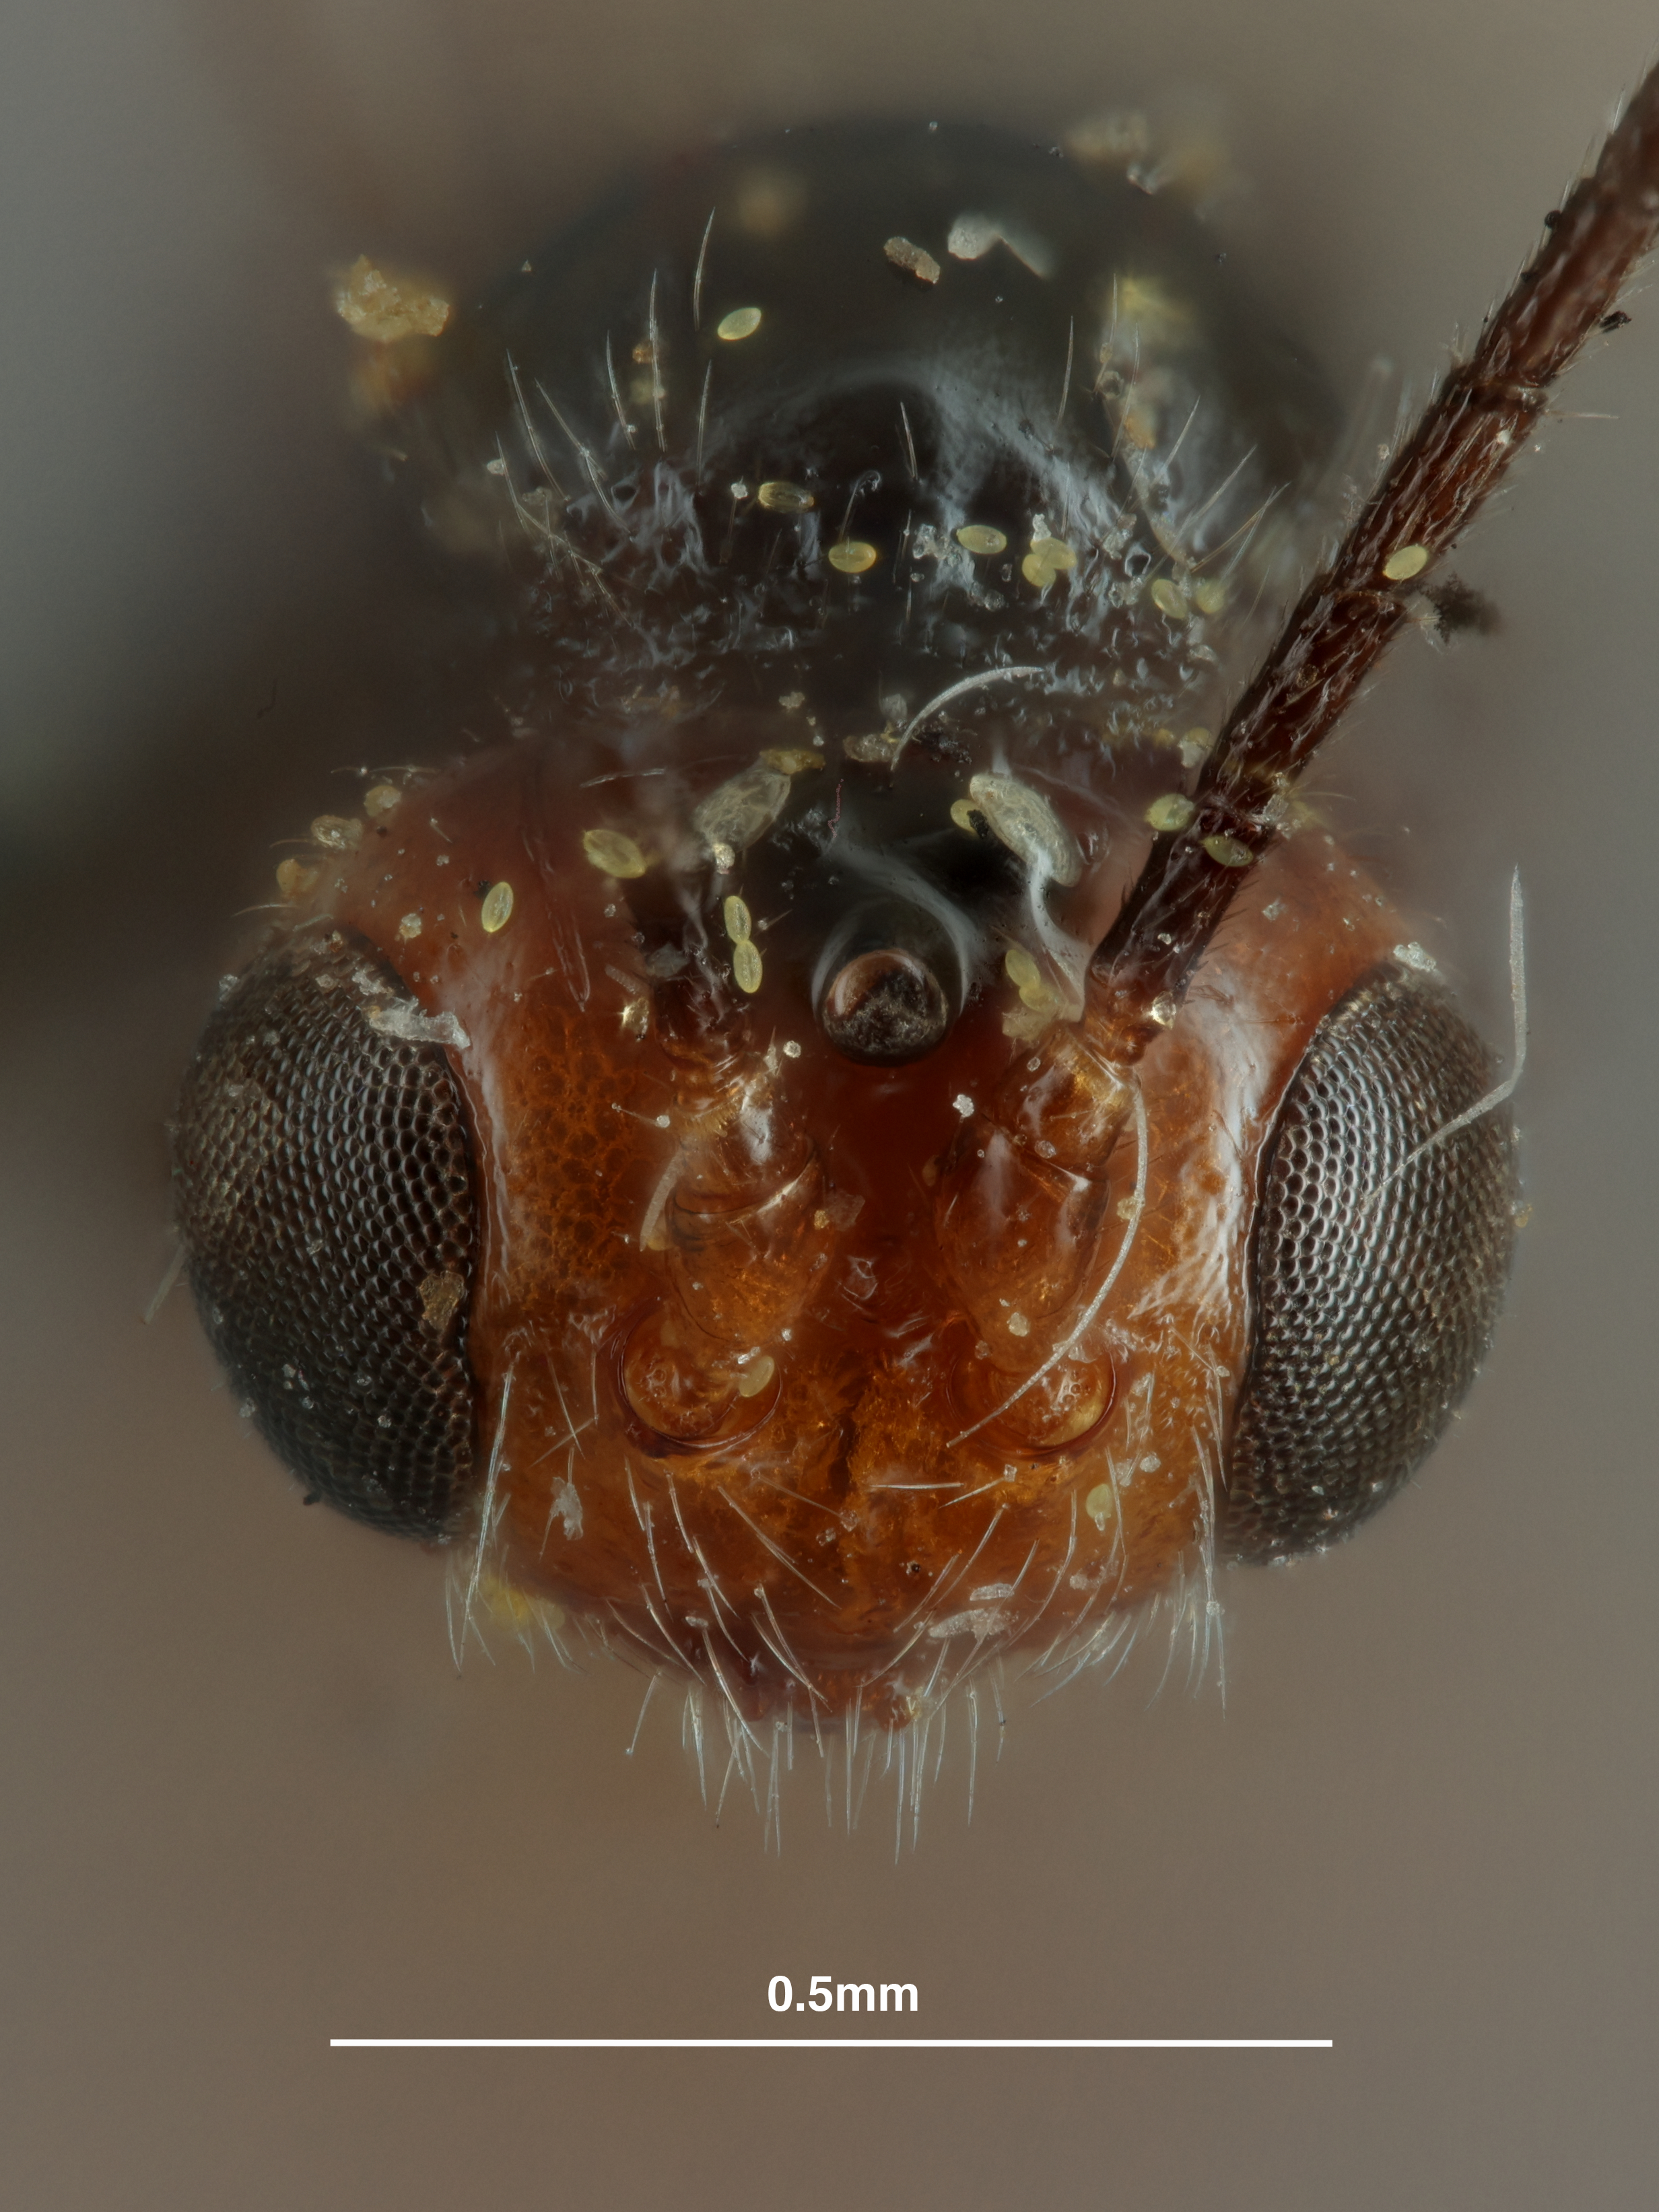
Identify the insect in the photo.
Opius resupinus
